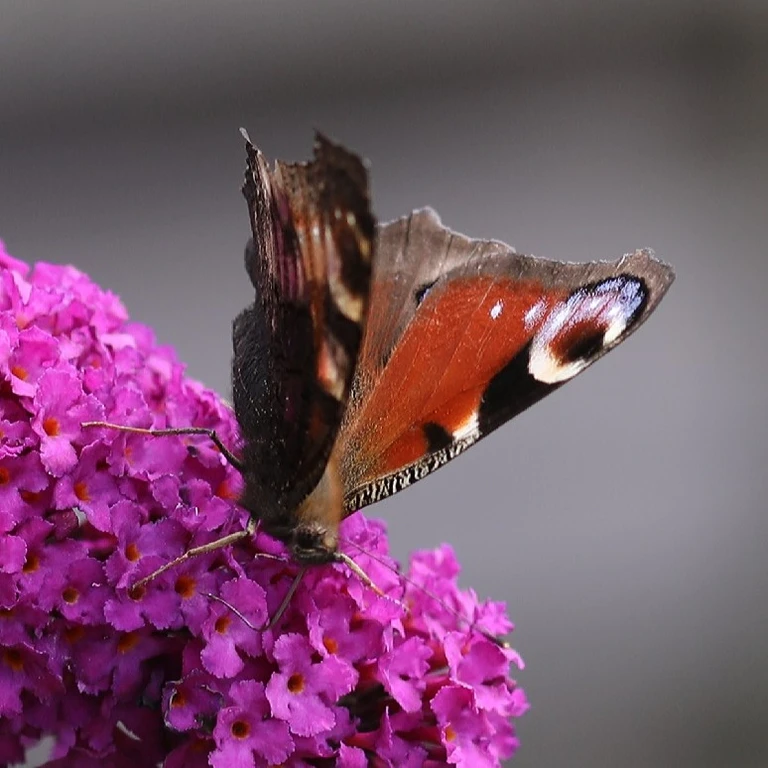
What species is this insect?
Aglais io
